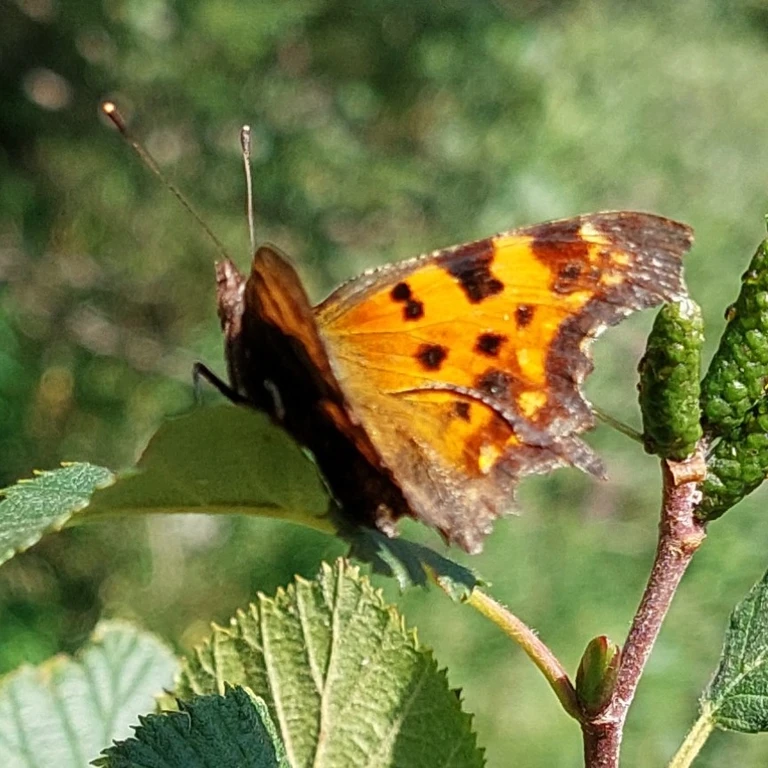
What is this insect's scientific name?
Polygonia c-album
